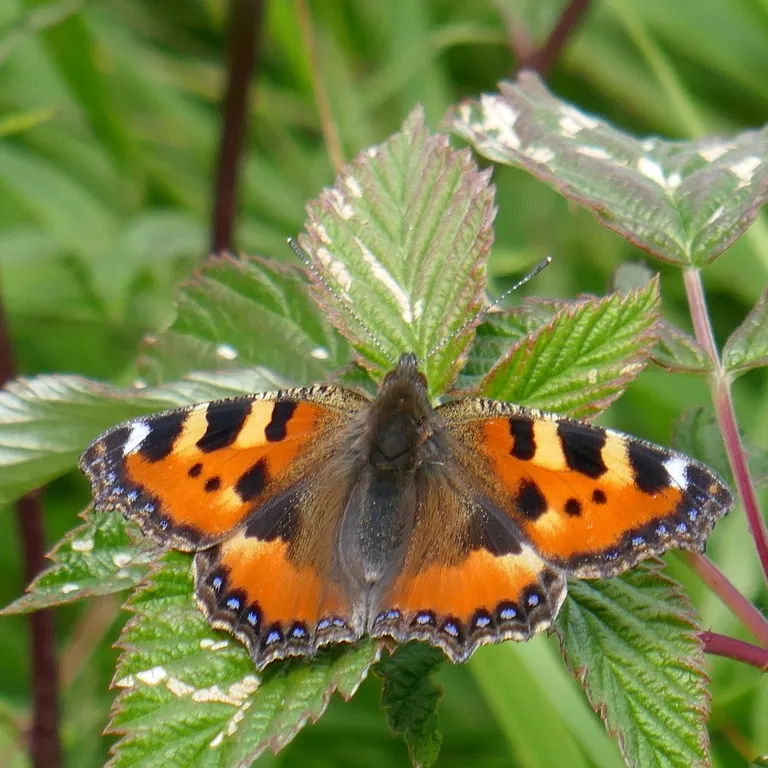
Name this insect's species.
Aglais urticae
